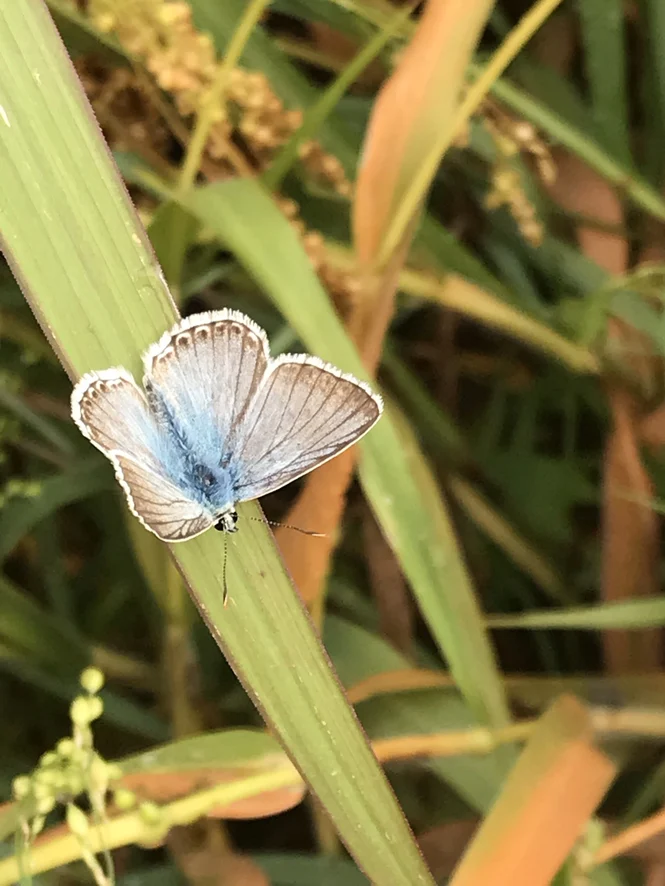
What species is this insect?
Lysandra coridon
